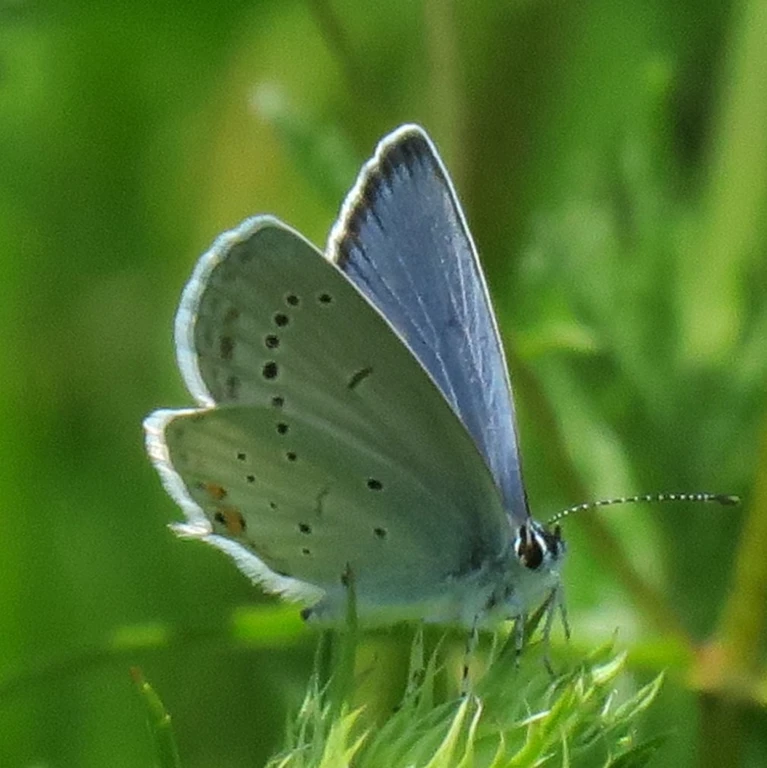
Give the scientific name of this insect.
Cupido argiades (also Elkalyce argiades)
